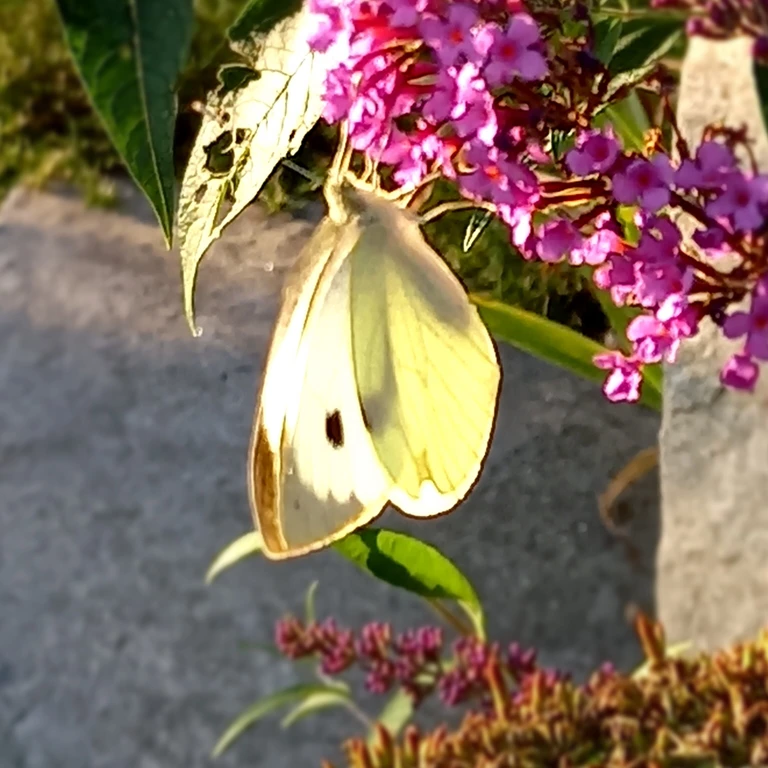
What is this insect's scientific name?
Pieris brassicae
